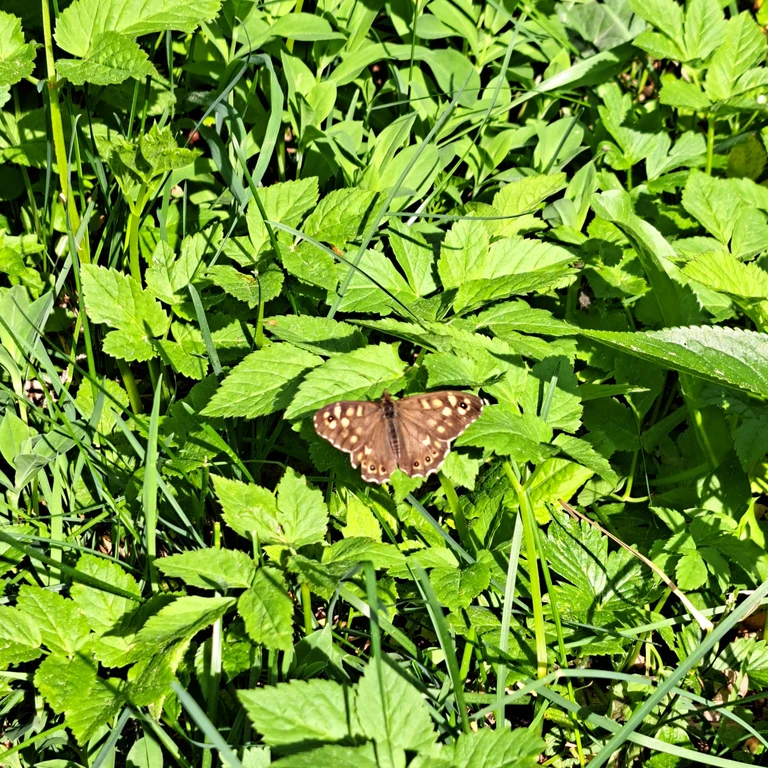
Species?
Pararge aegeria
